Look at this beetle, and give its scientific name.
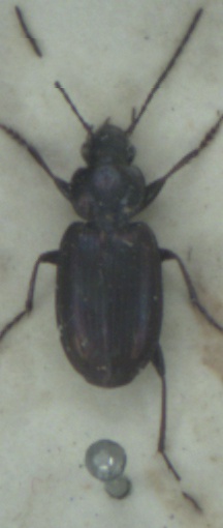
Agonum muelleri
